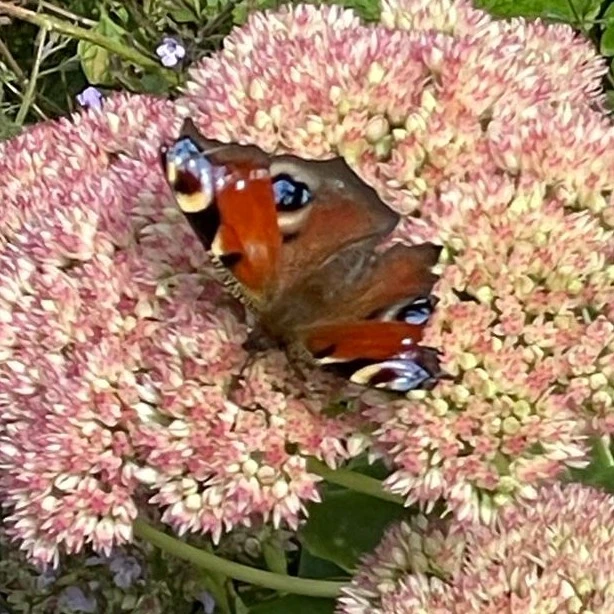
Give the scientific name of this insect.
Aglais io
